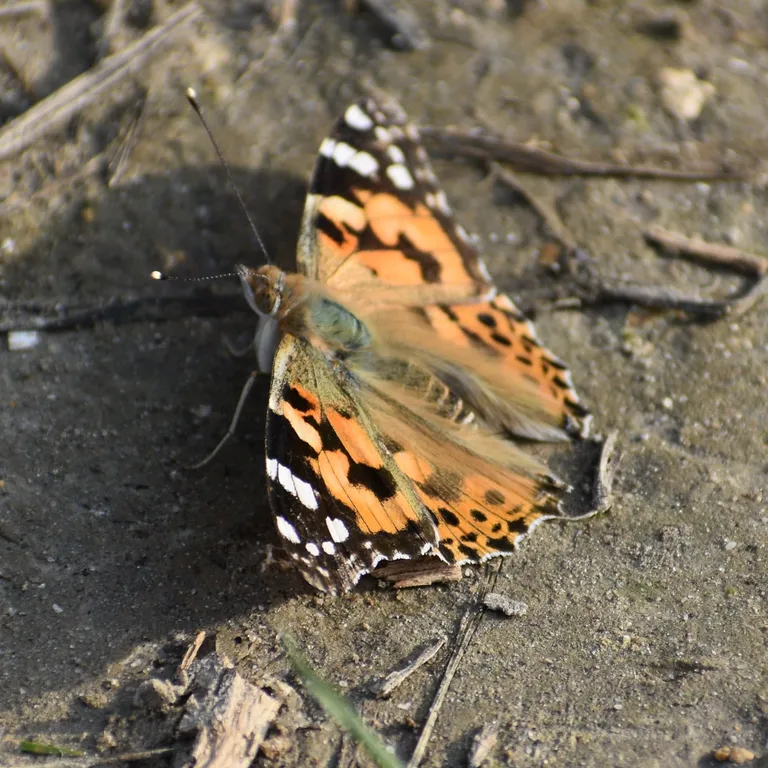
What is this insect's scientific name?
Vanessa cardui
